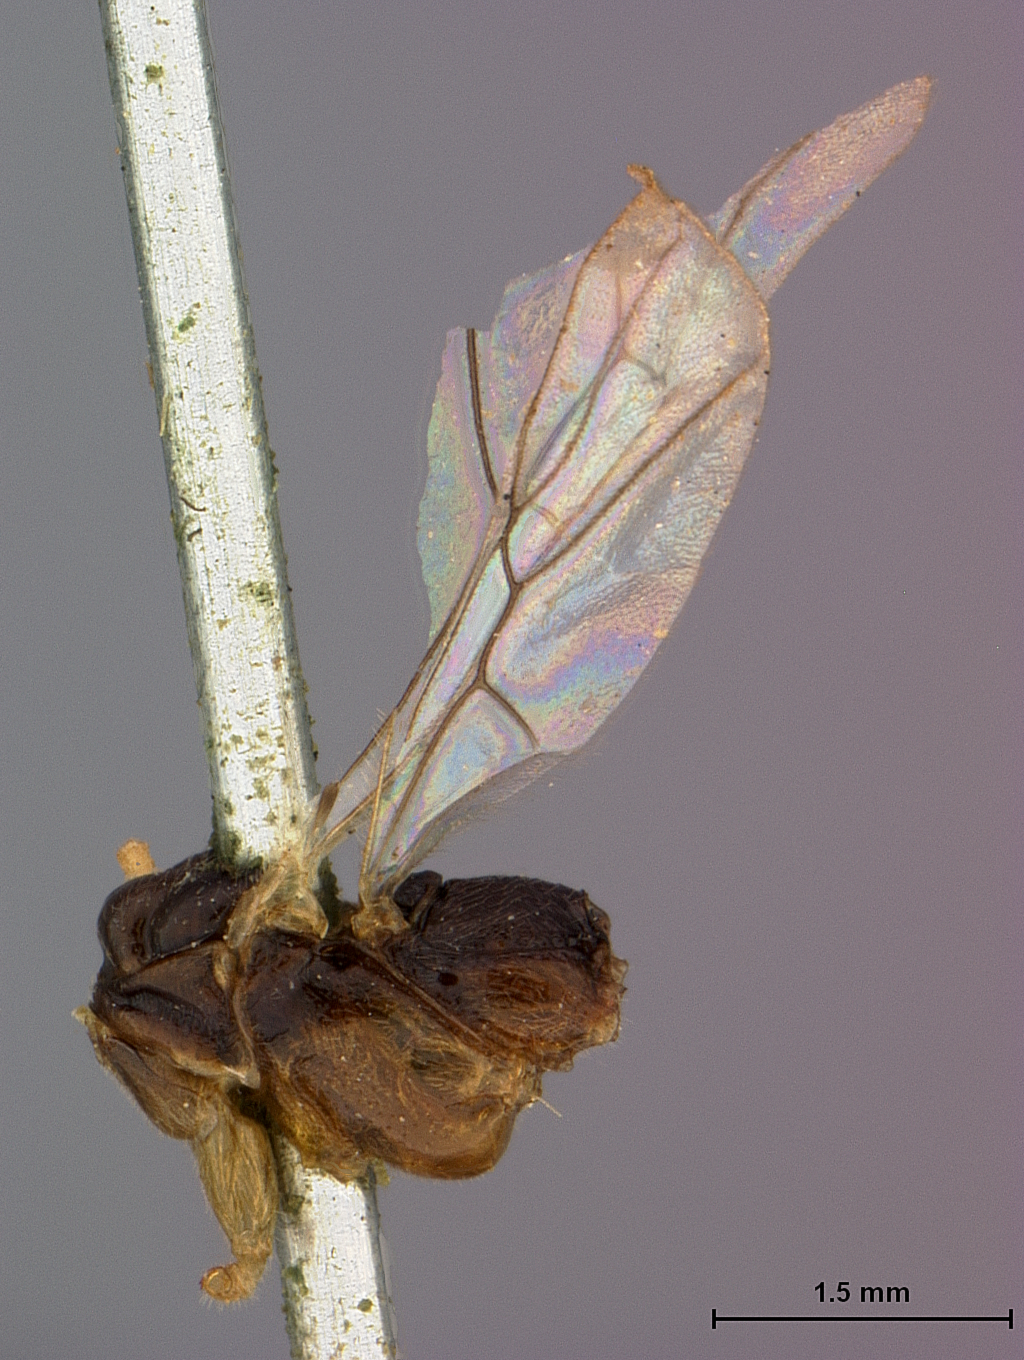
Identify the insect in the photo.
Macrocentrus atratus
